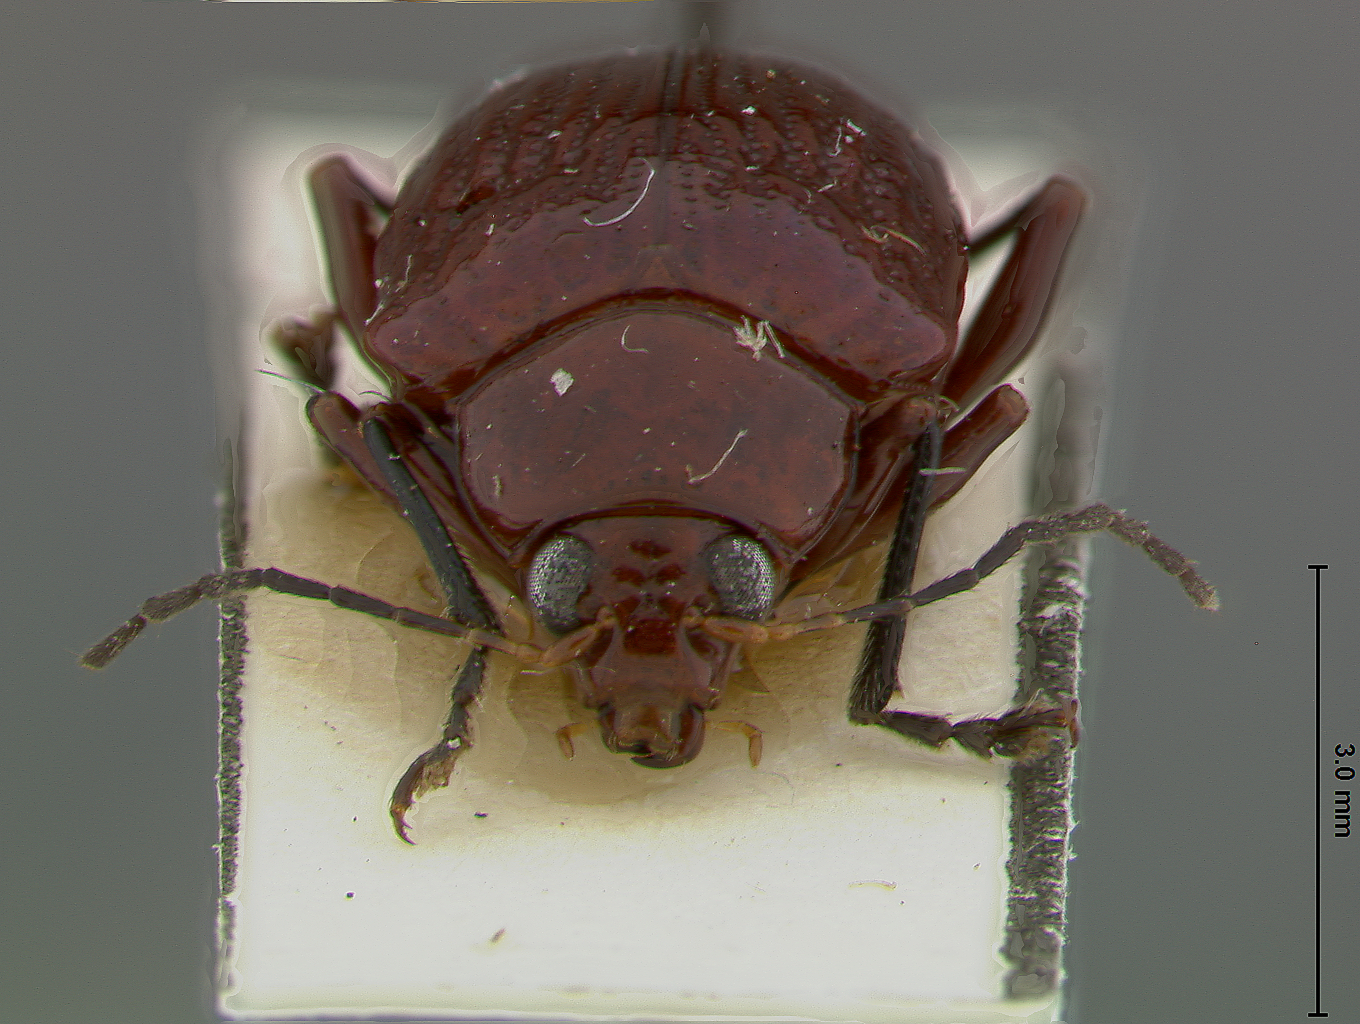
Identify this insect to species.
Chalcophana costatipennis
